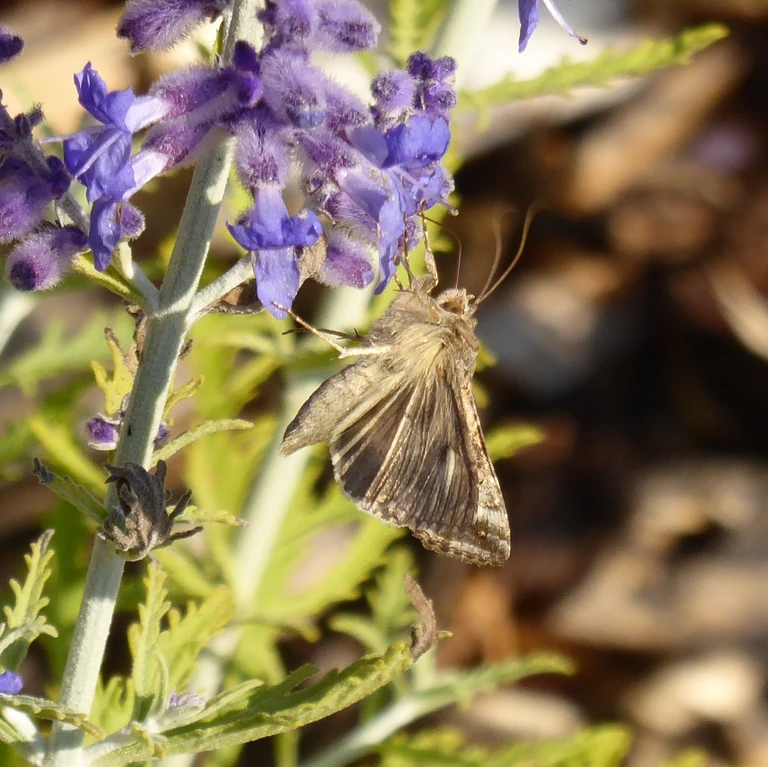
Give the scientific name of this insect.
Autographa gamma
